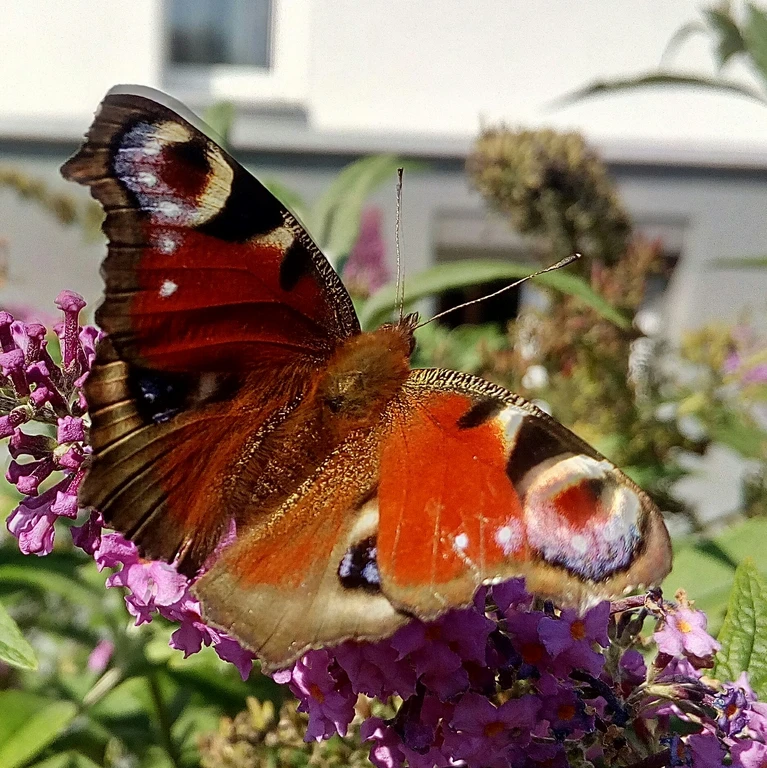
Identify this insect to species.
Aglais io
